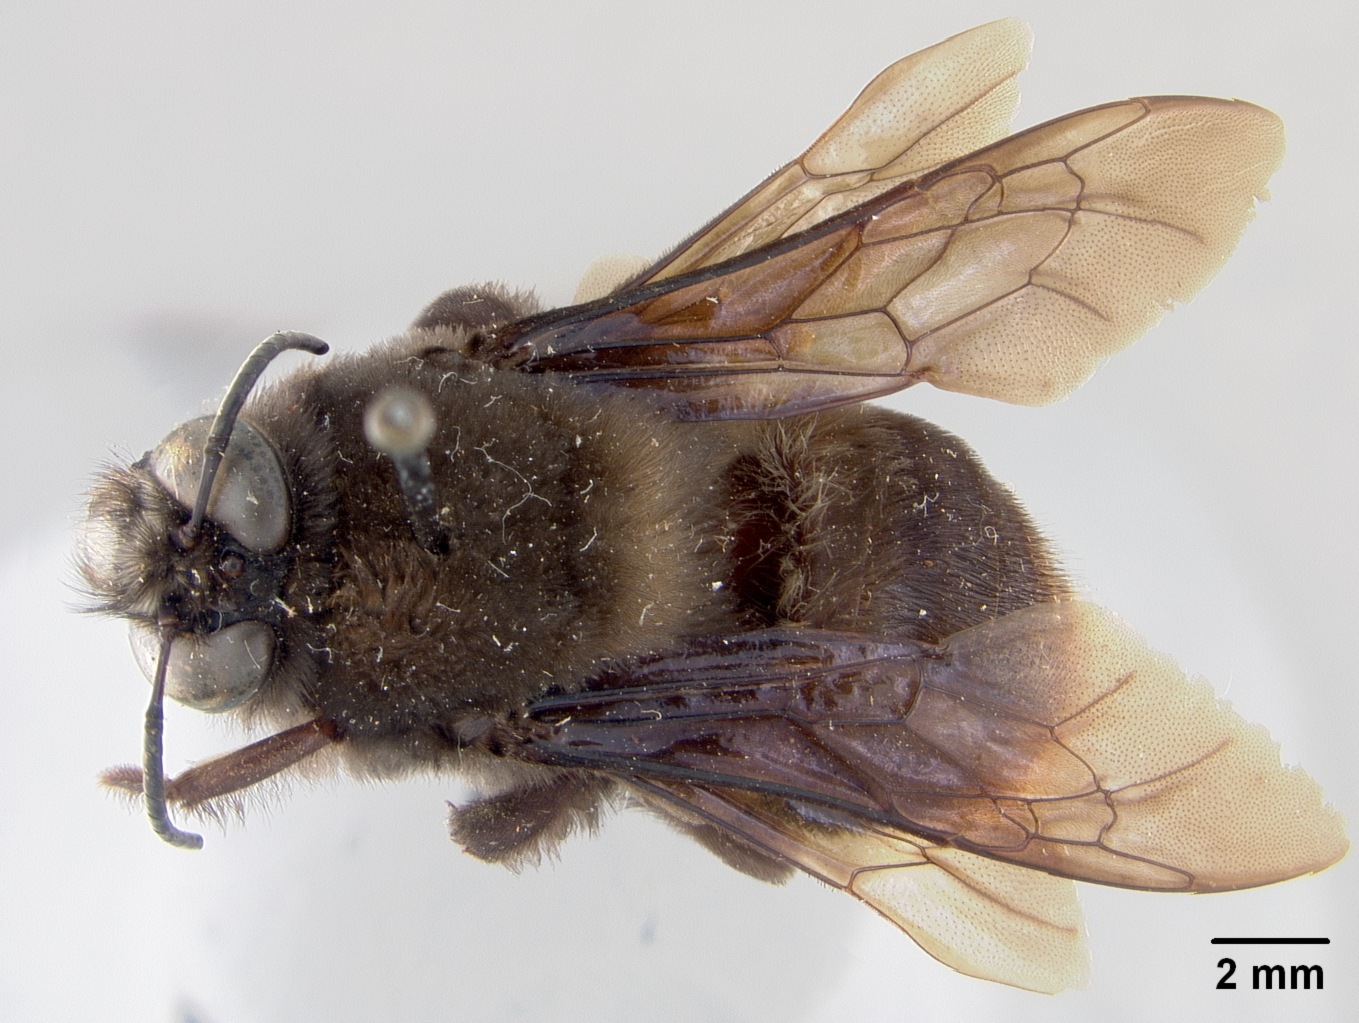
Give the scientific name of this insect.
Ptiloglossa crawfordi
